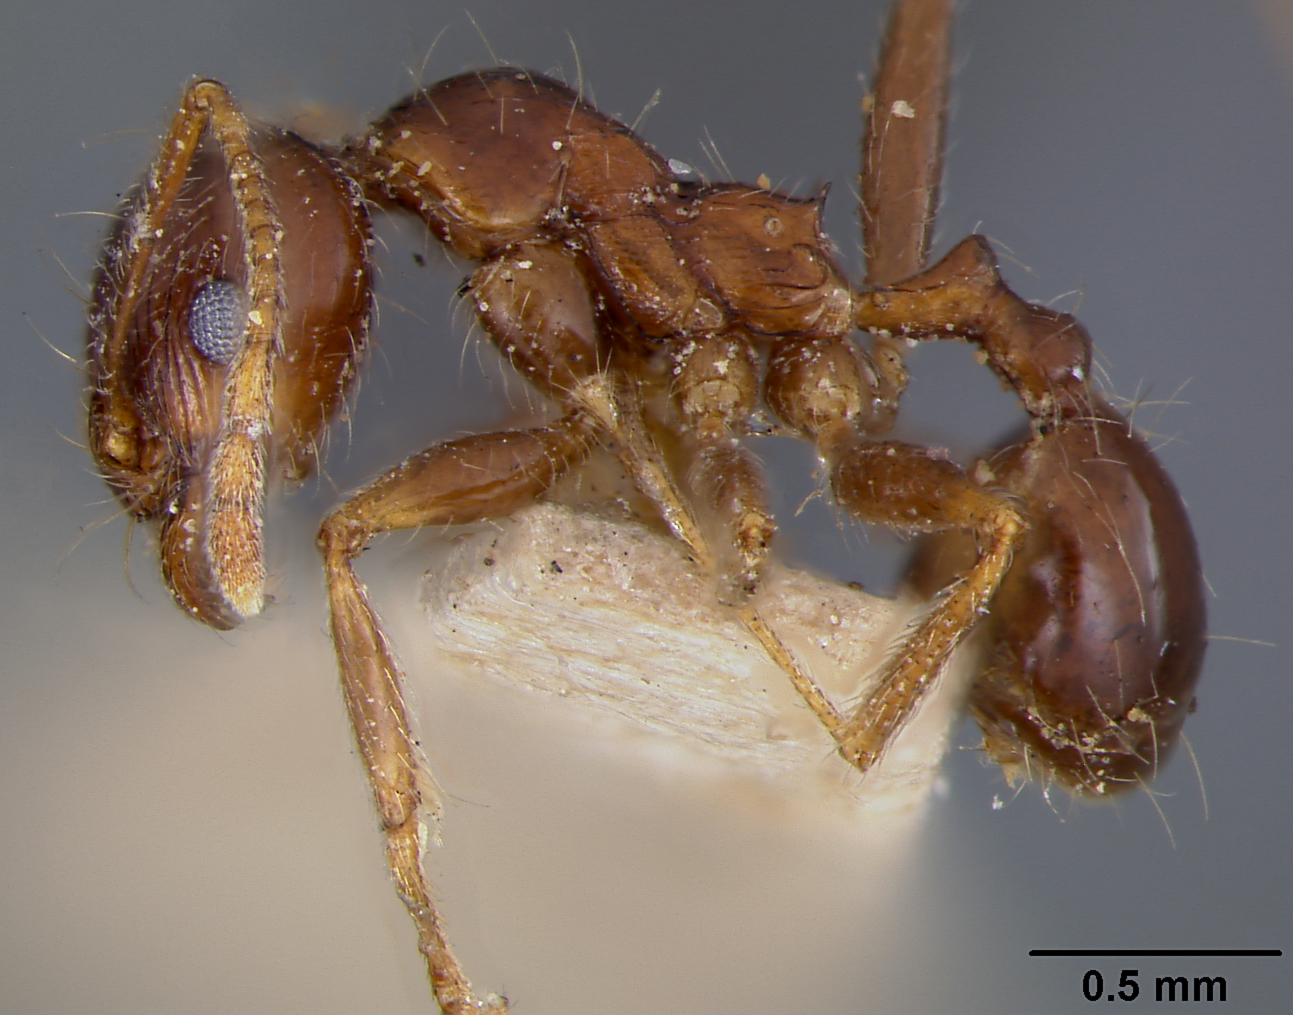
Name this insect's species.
Pheidole saxicola
